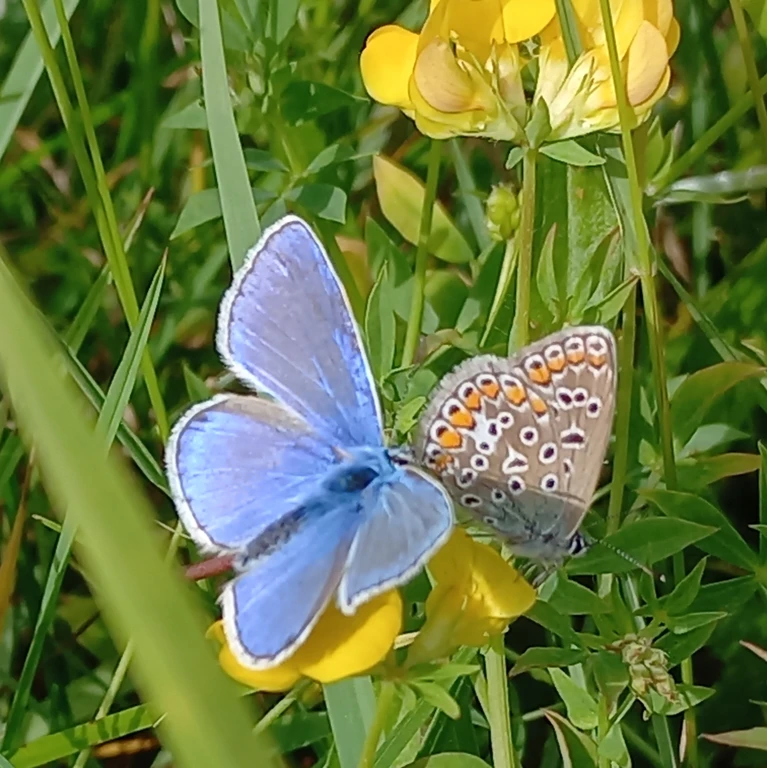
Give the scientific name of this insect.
Polyommatus icarus
